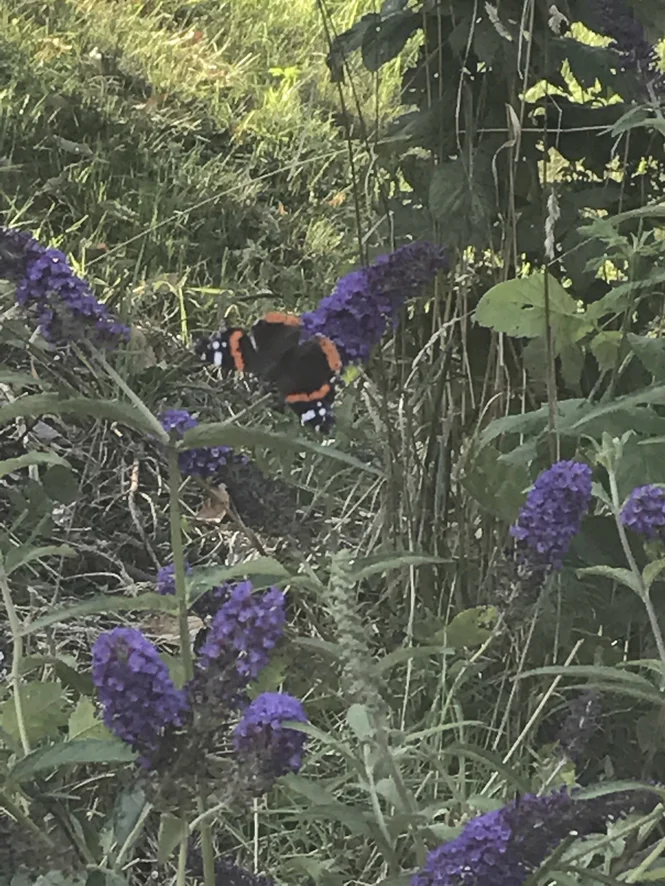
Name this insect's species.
Vanessa atalanta
